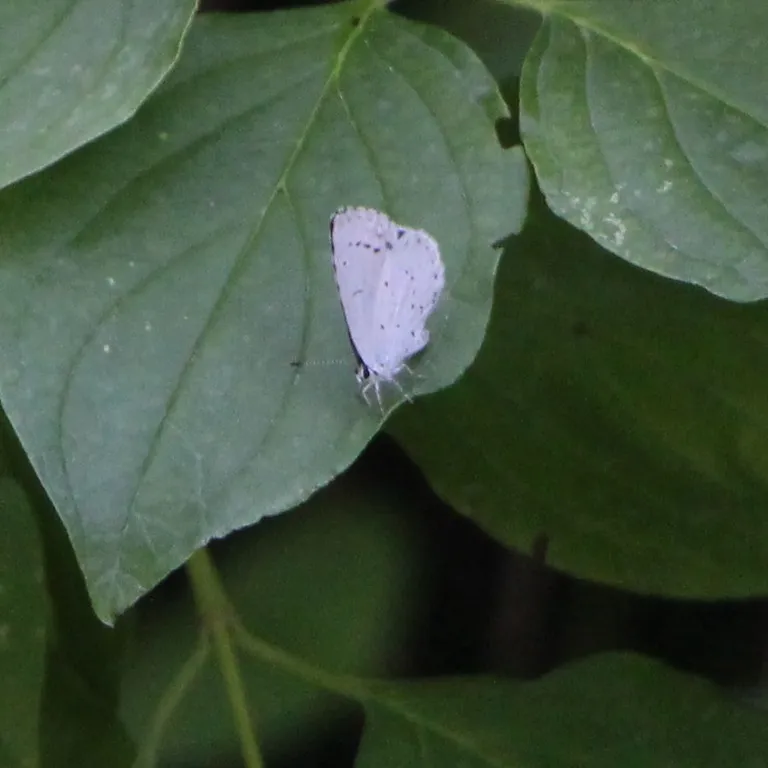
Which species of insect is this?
Celastrina argiolus
